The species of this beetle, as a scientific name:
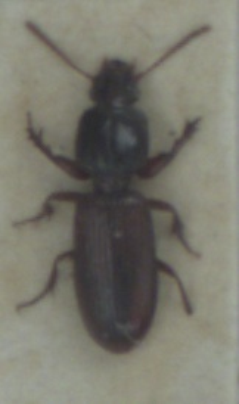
Clivina collaris
